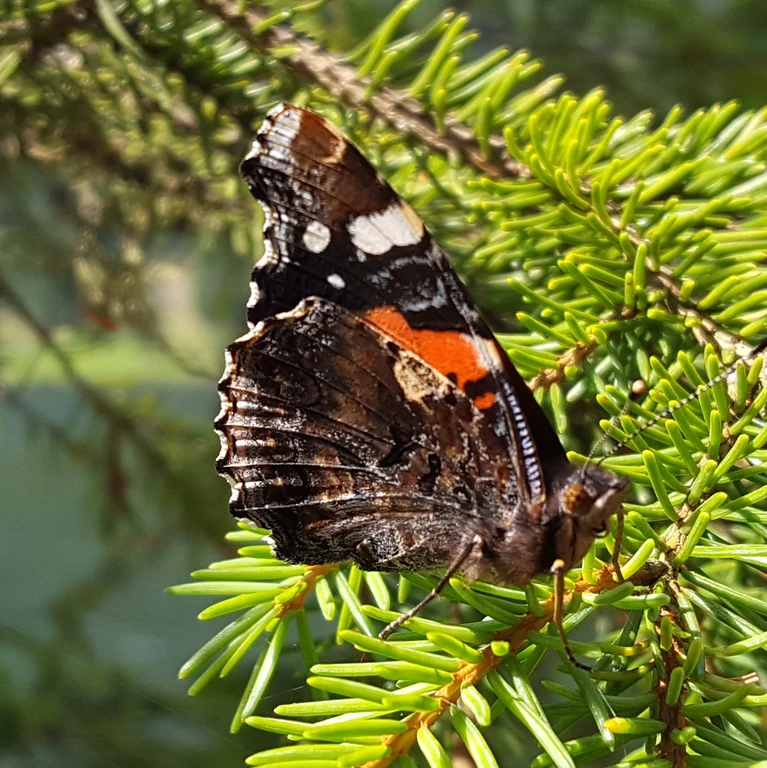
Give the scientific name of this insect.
Vanessa atalanta
